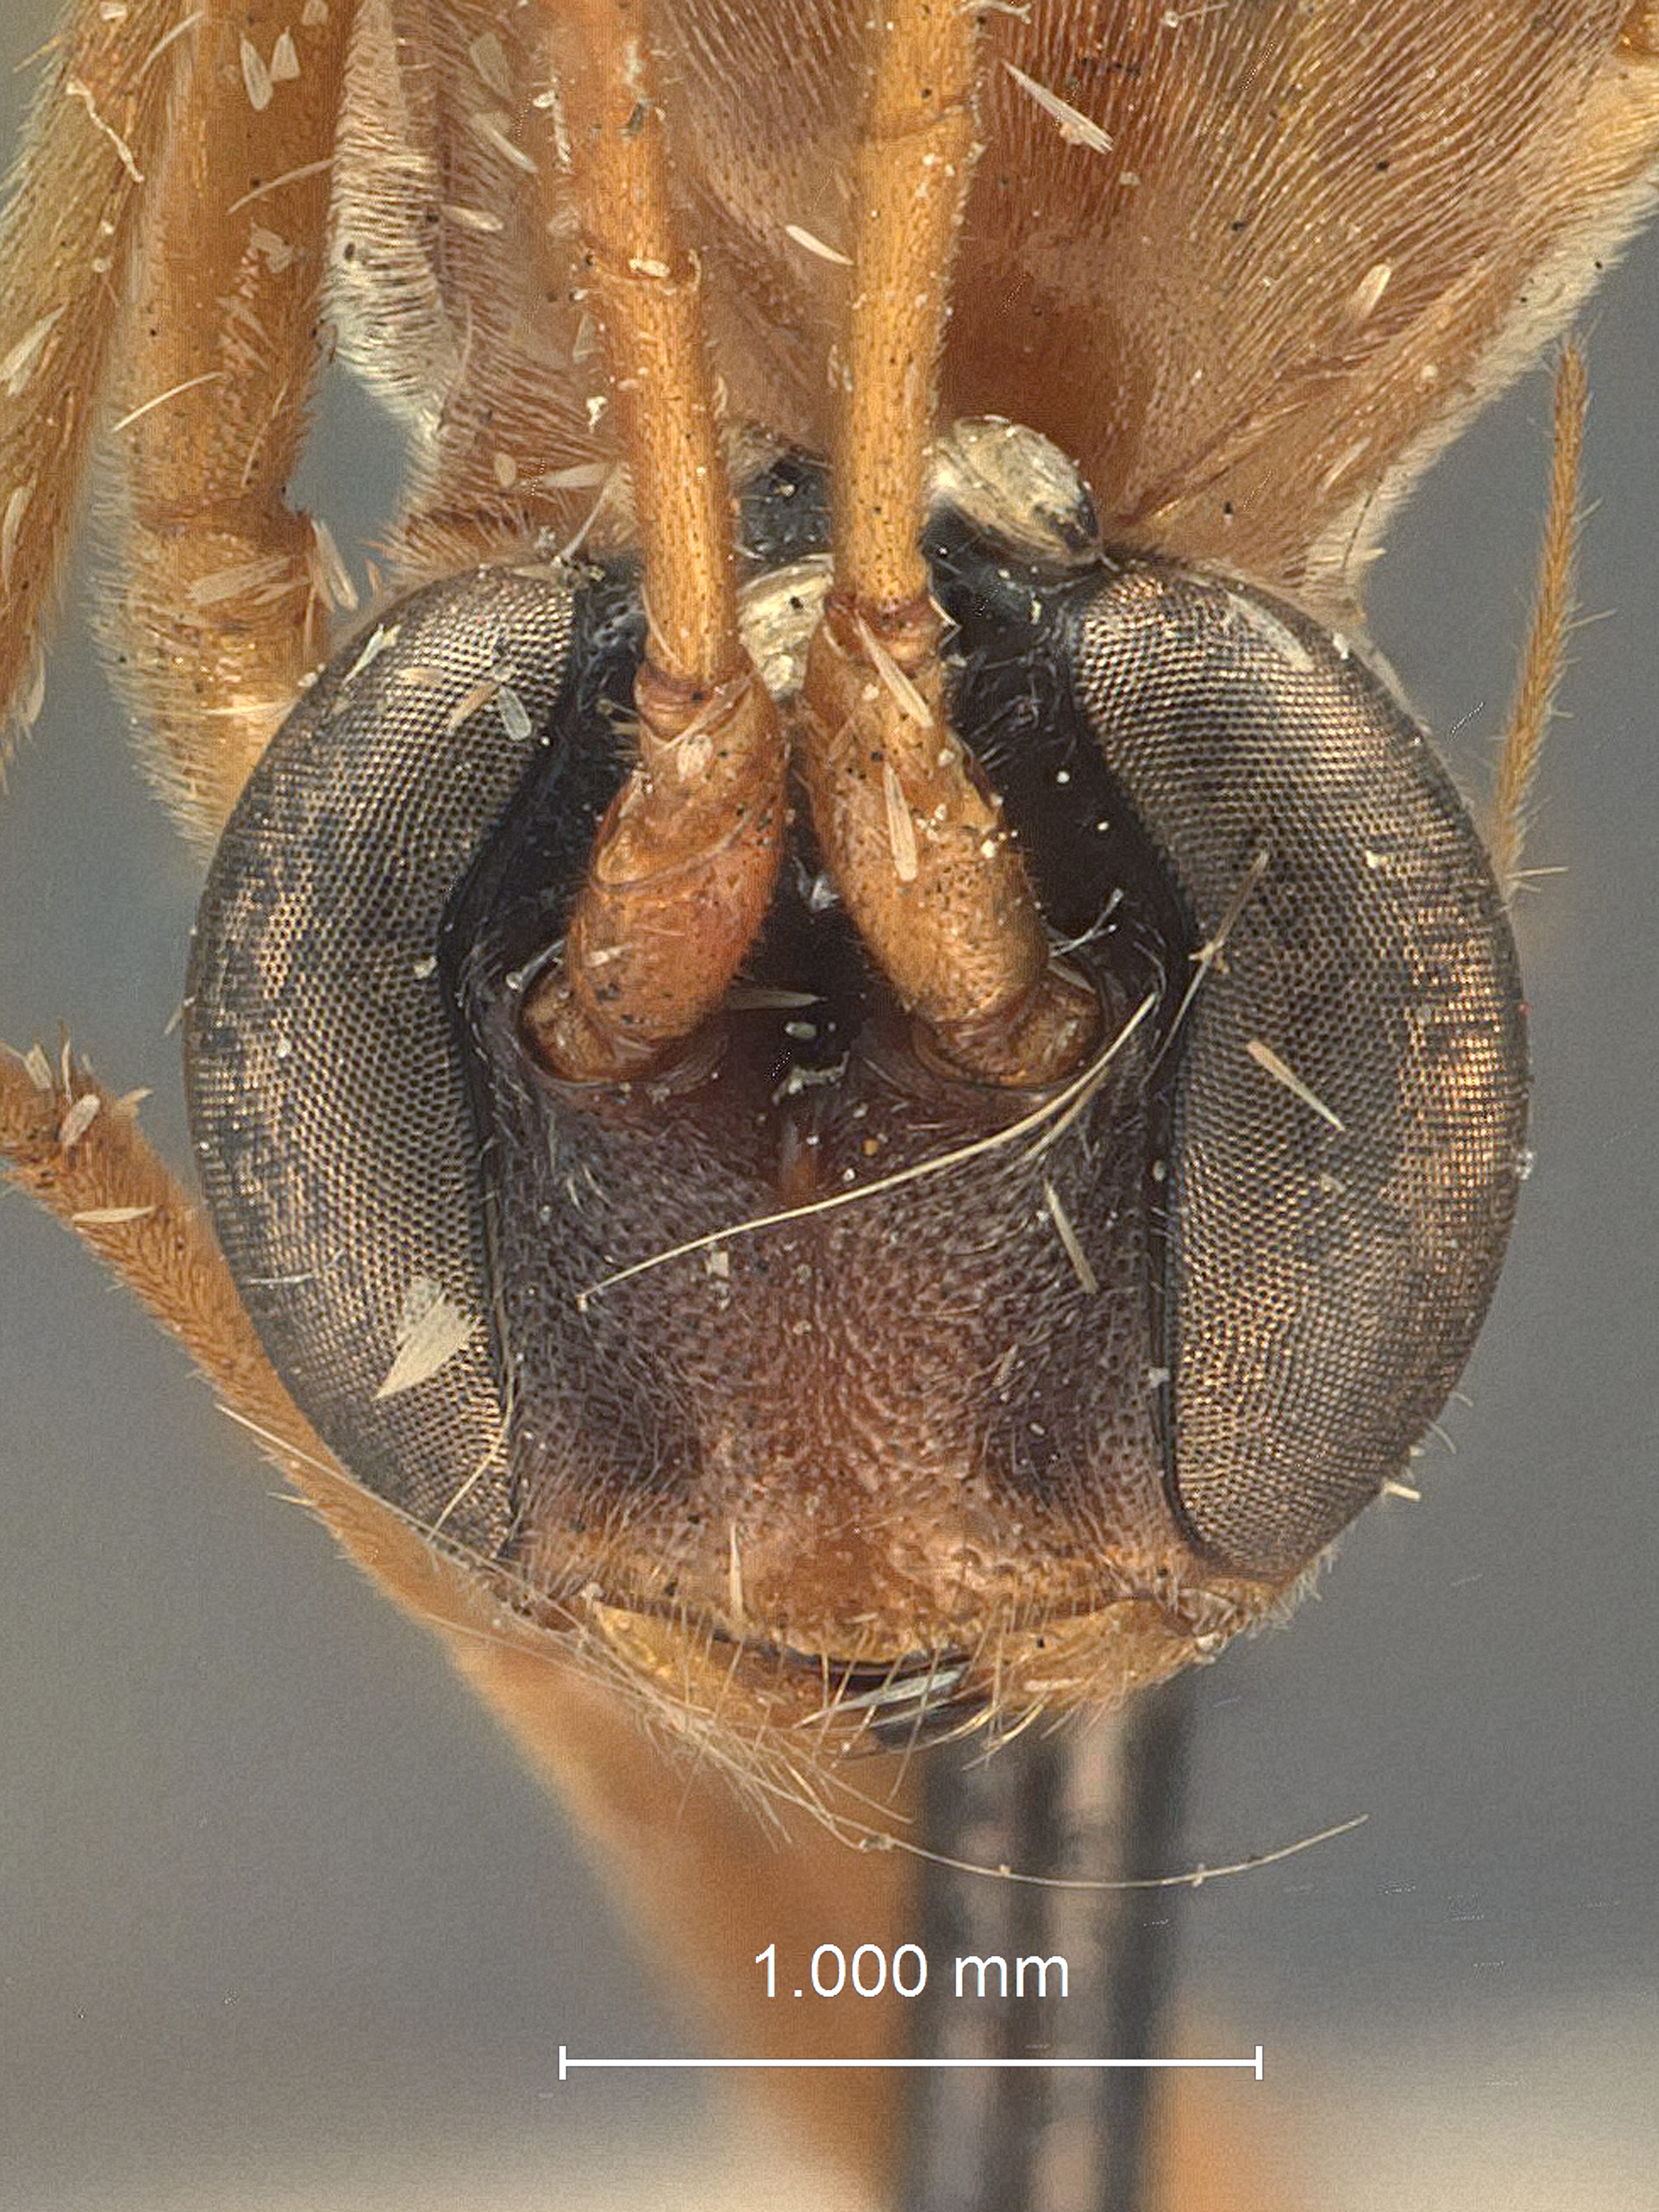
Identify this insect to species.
Cidaphus occidentalis
